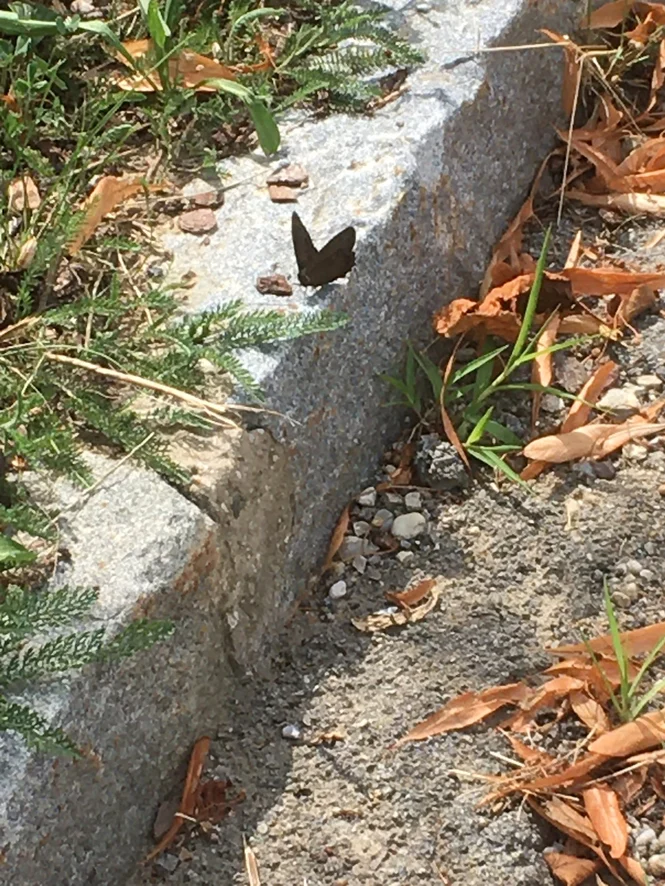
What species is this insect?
Minois dryas
